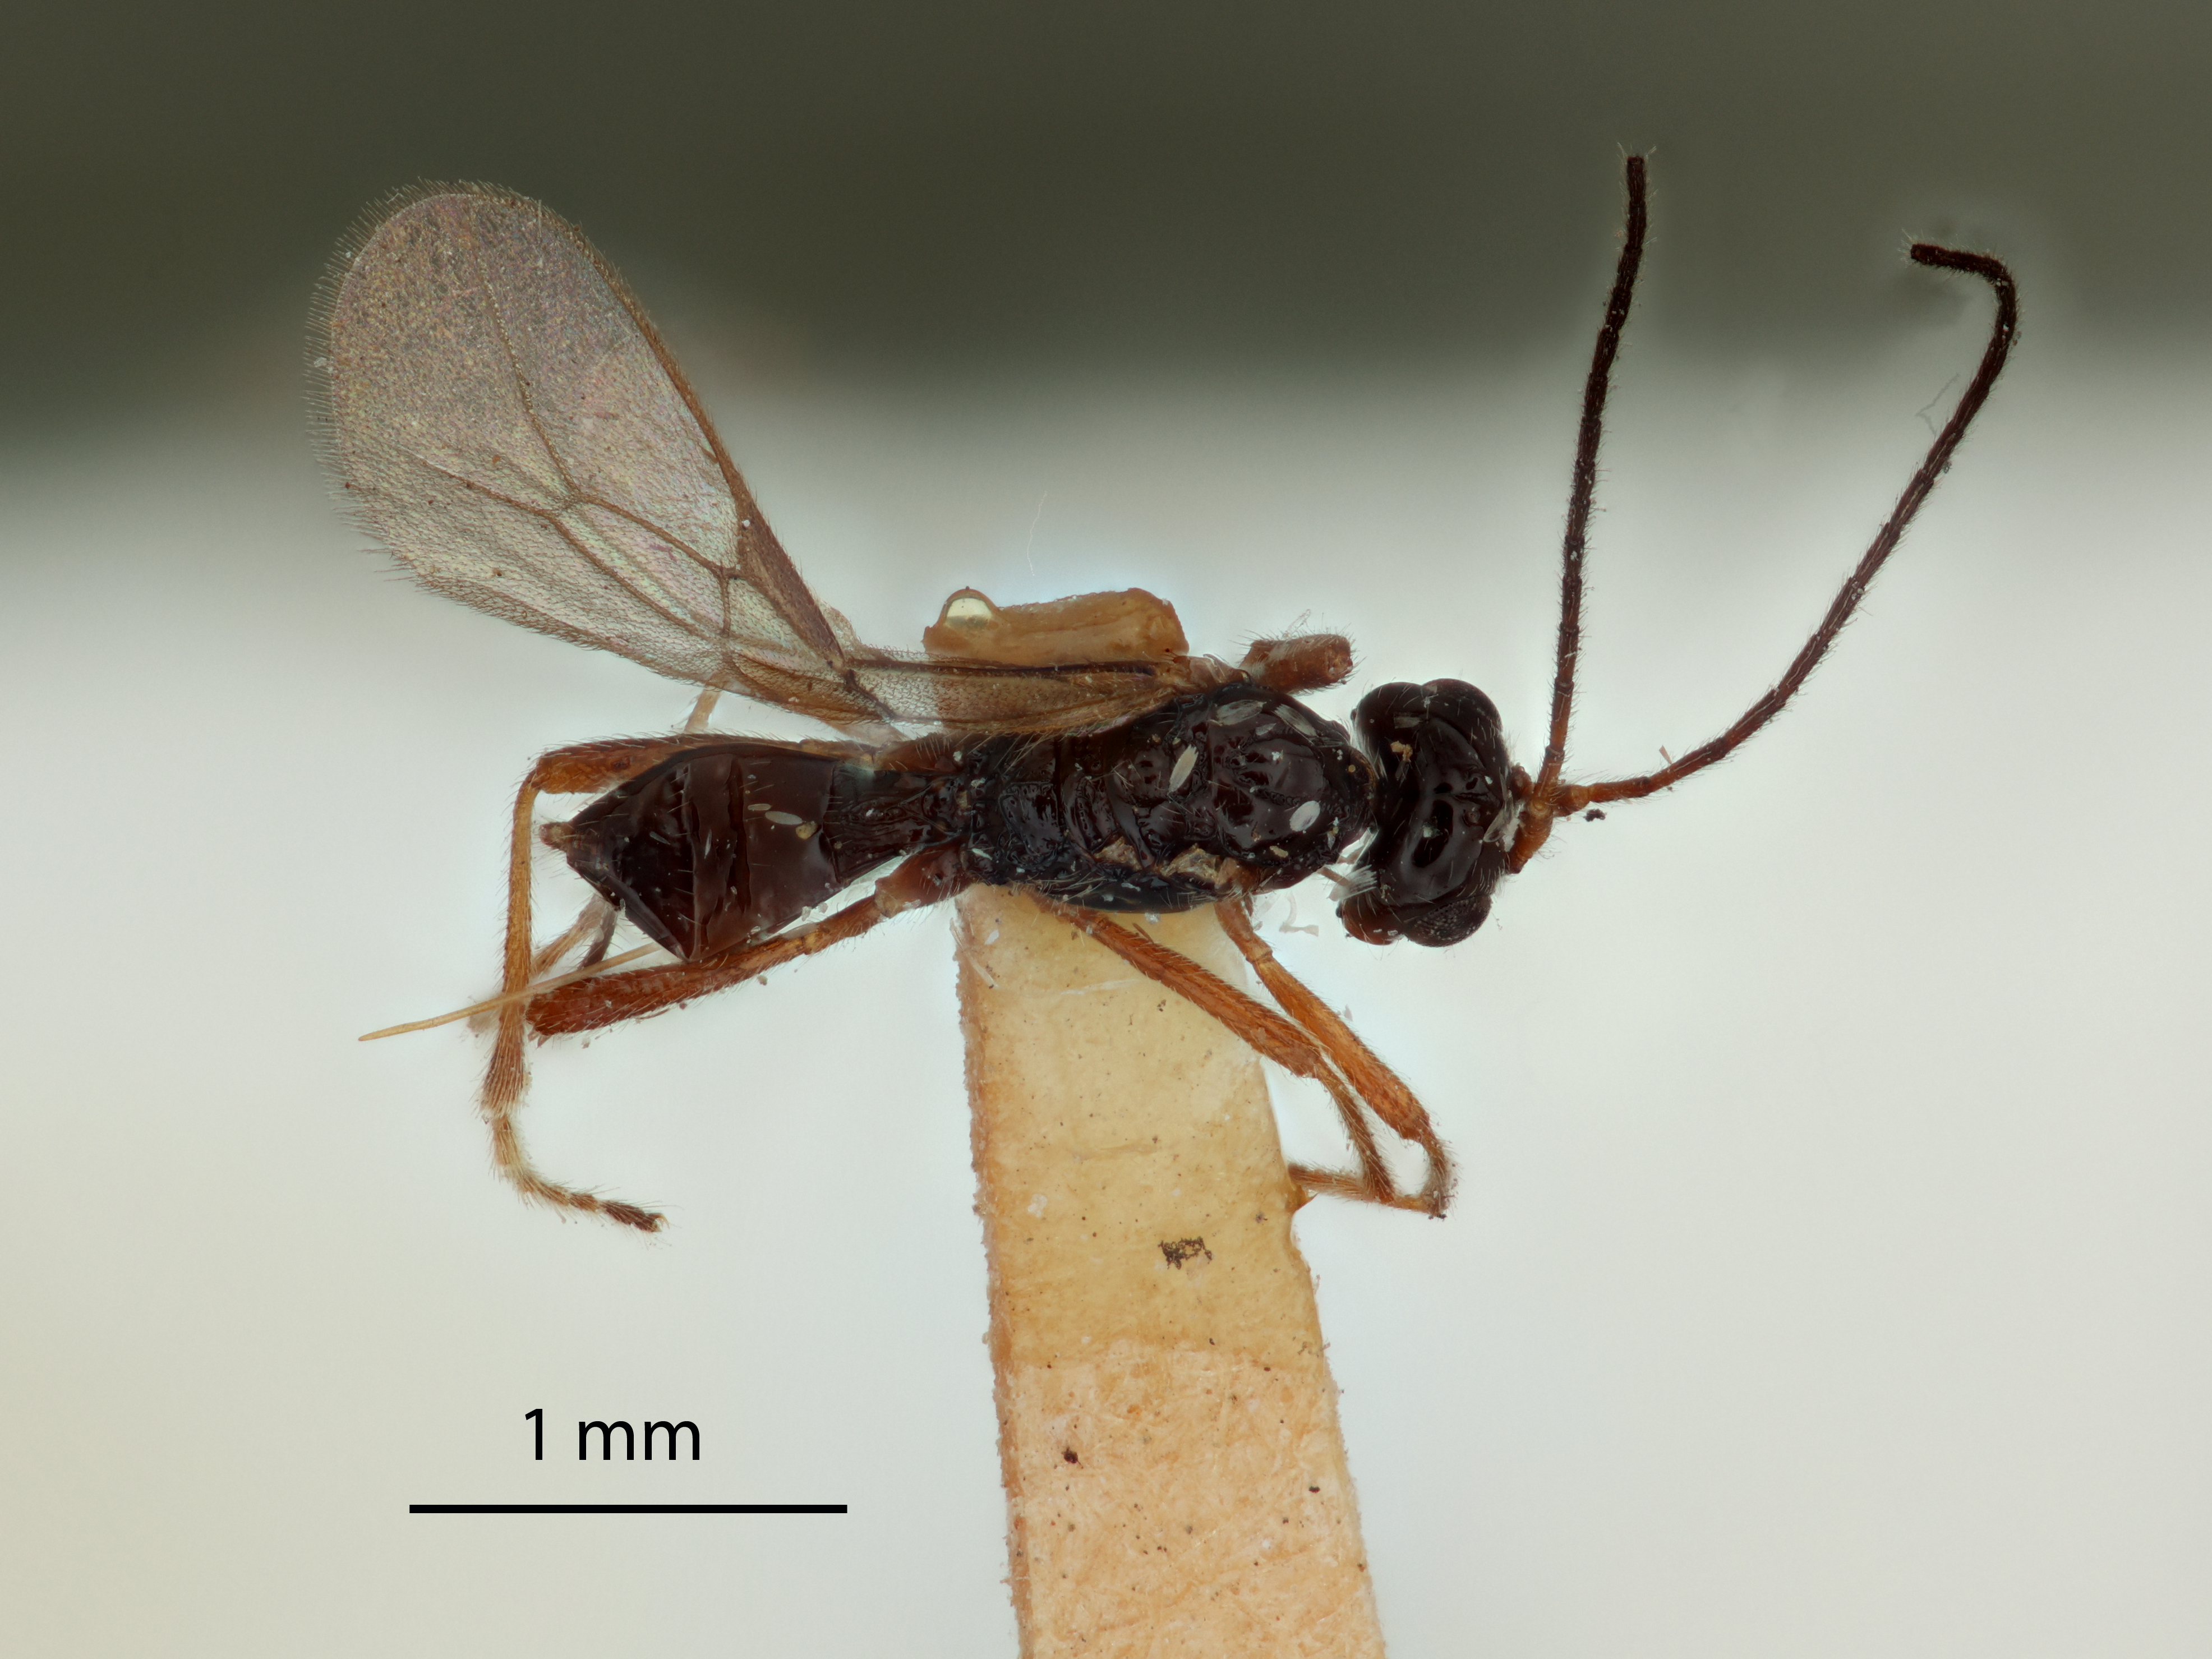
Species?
Phaenocarpa reticulata
